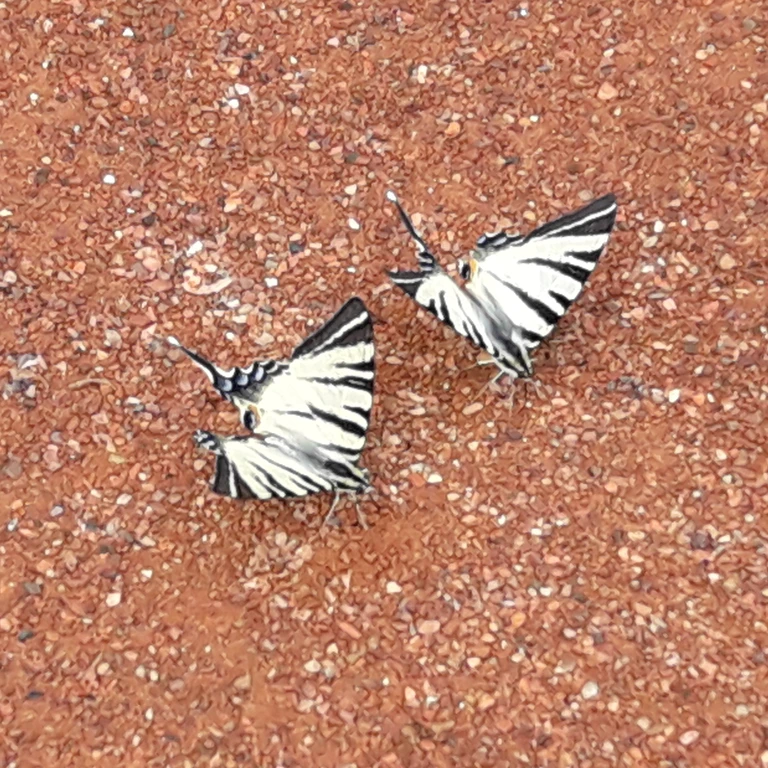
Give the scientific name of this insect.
Iphiclides podalirius
